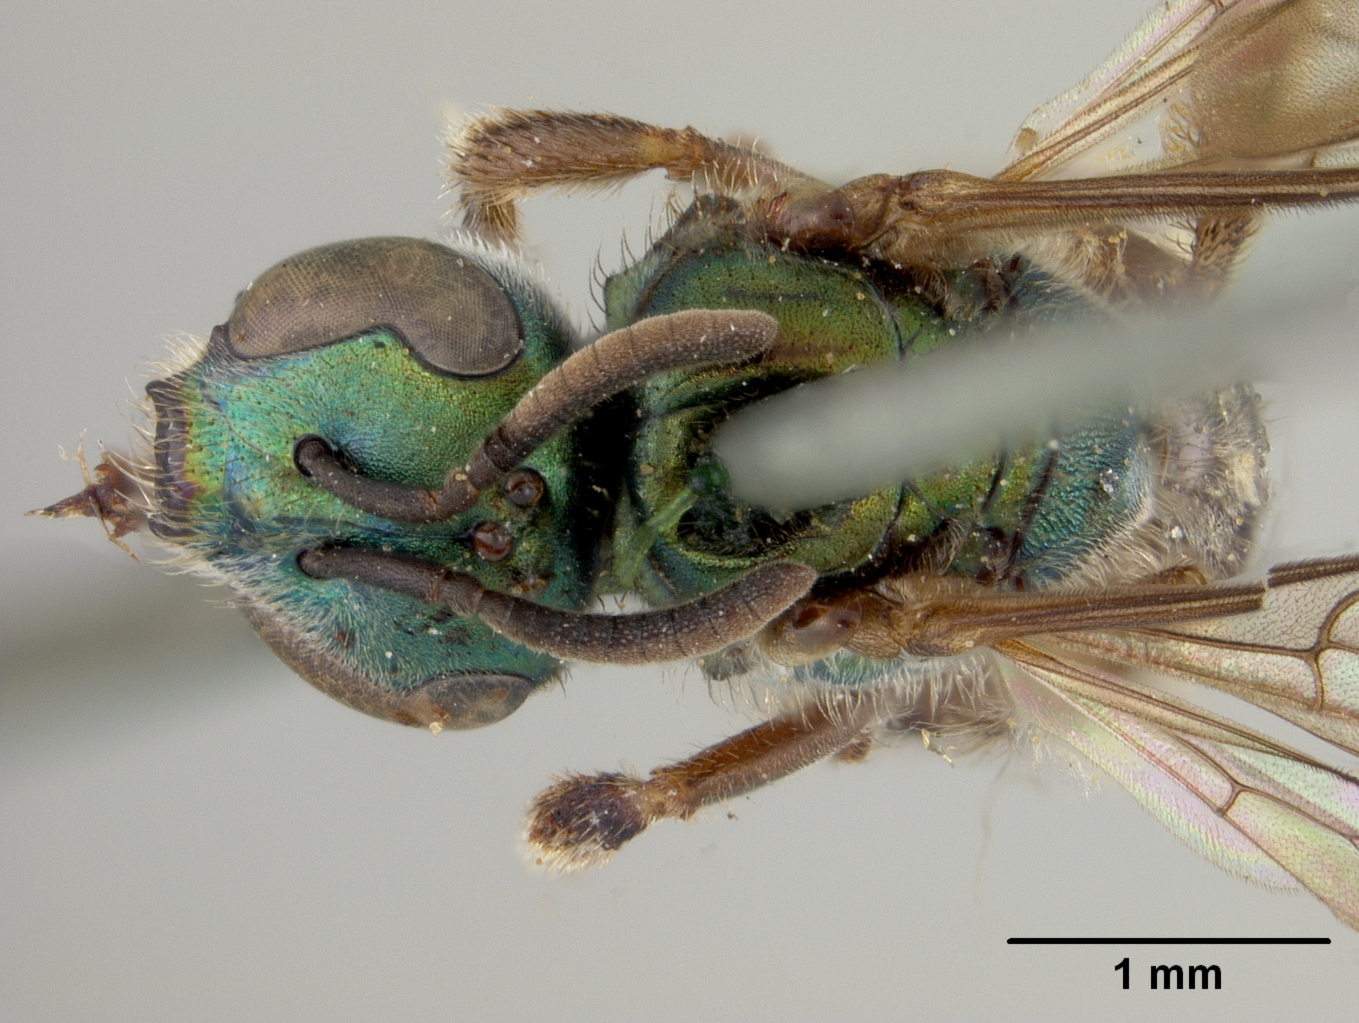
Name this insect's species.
Augochlora seminigra
